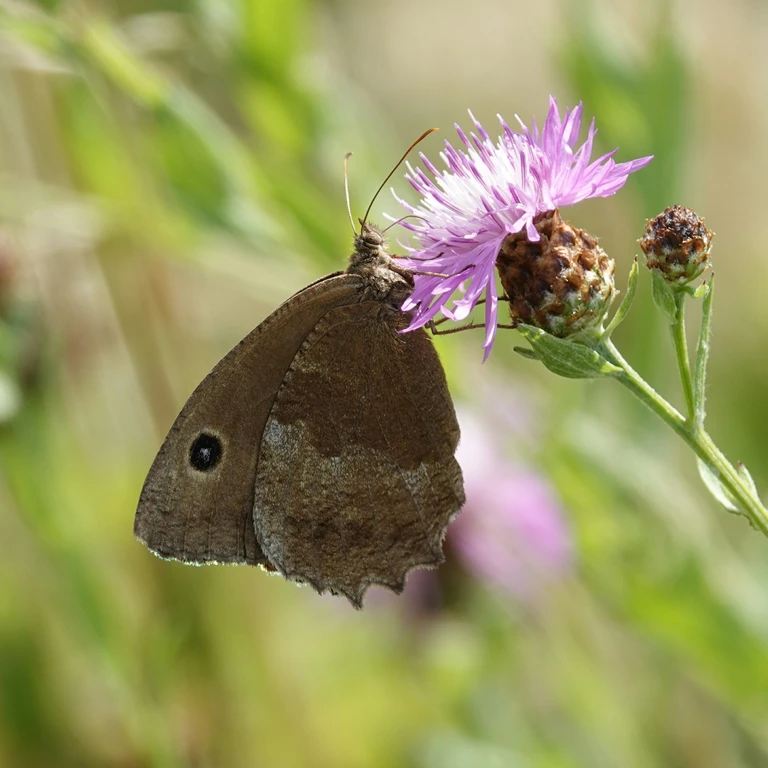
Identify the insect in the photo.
Minois dryas
